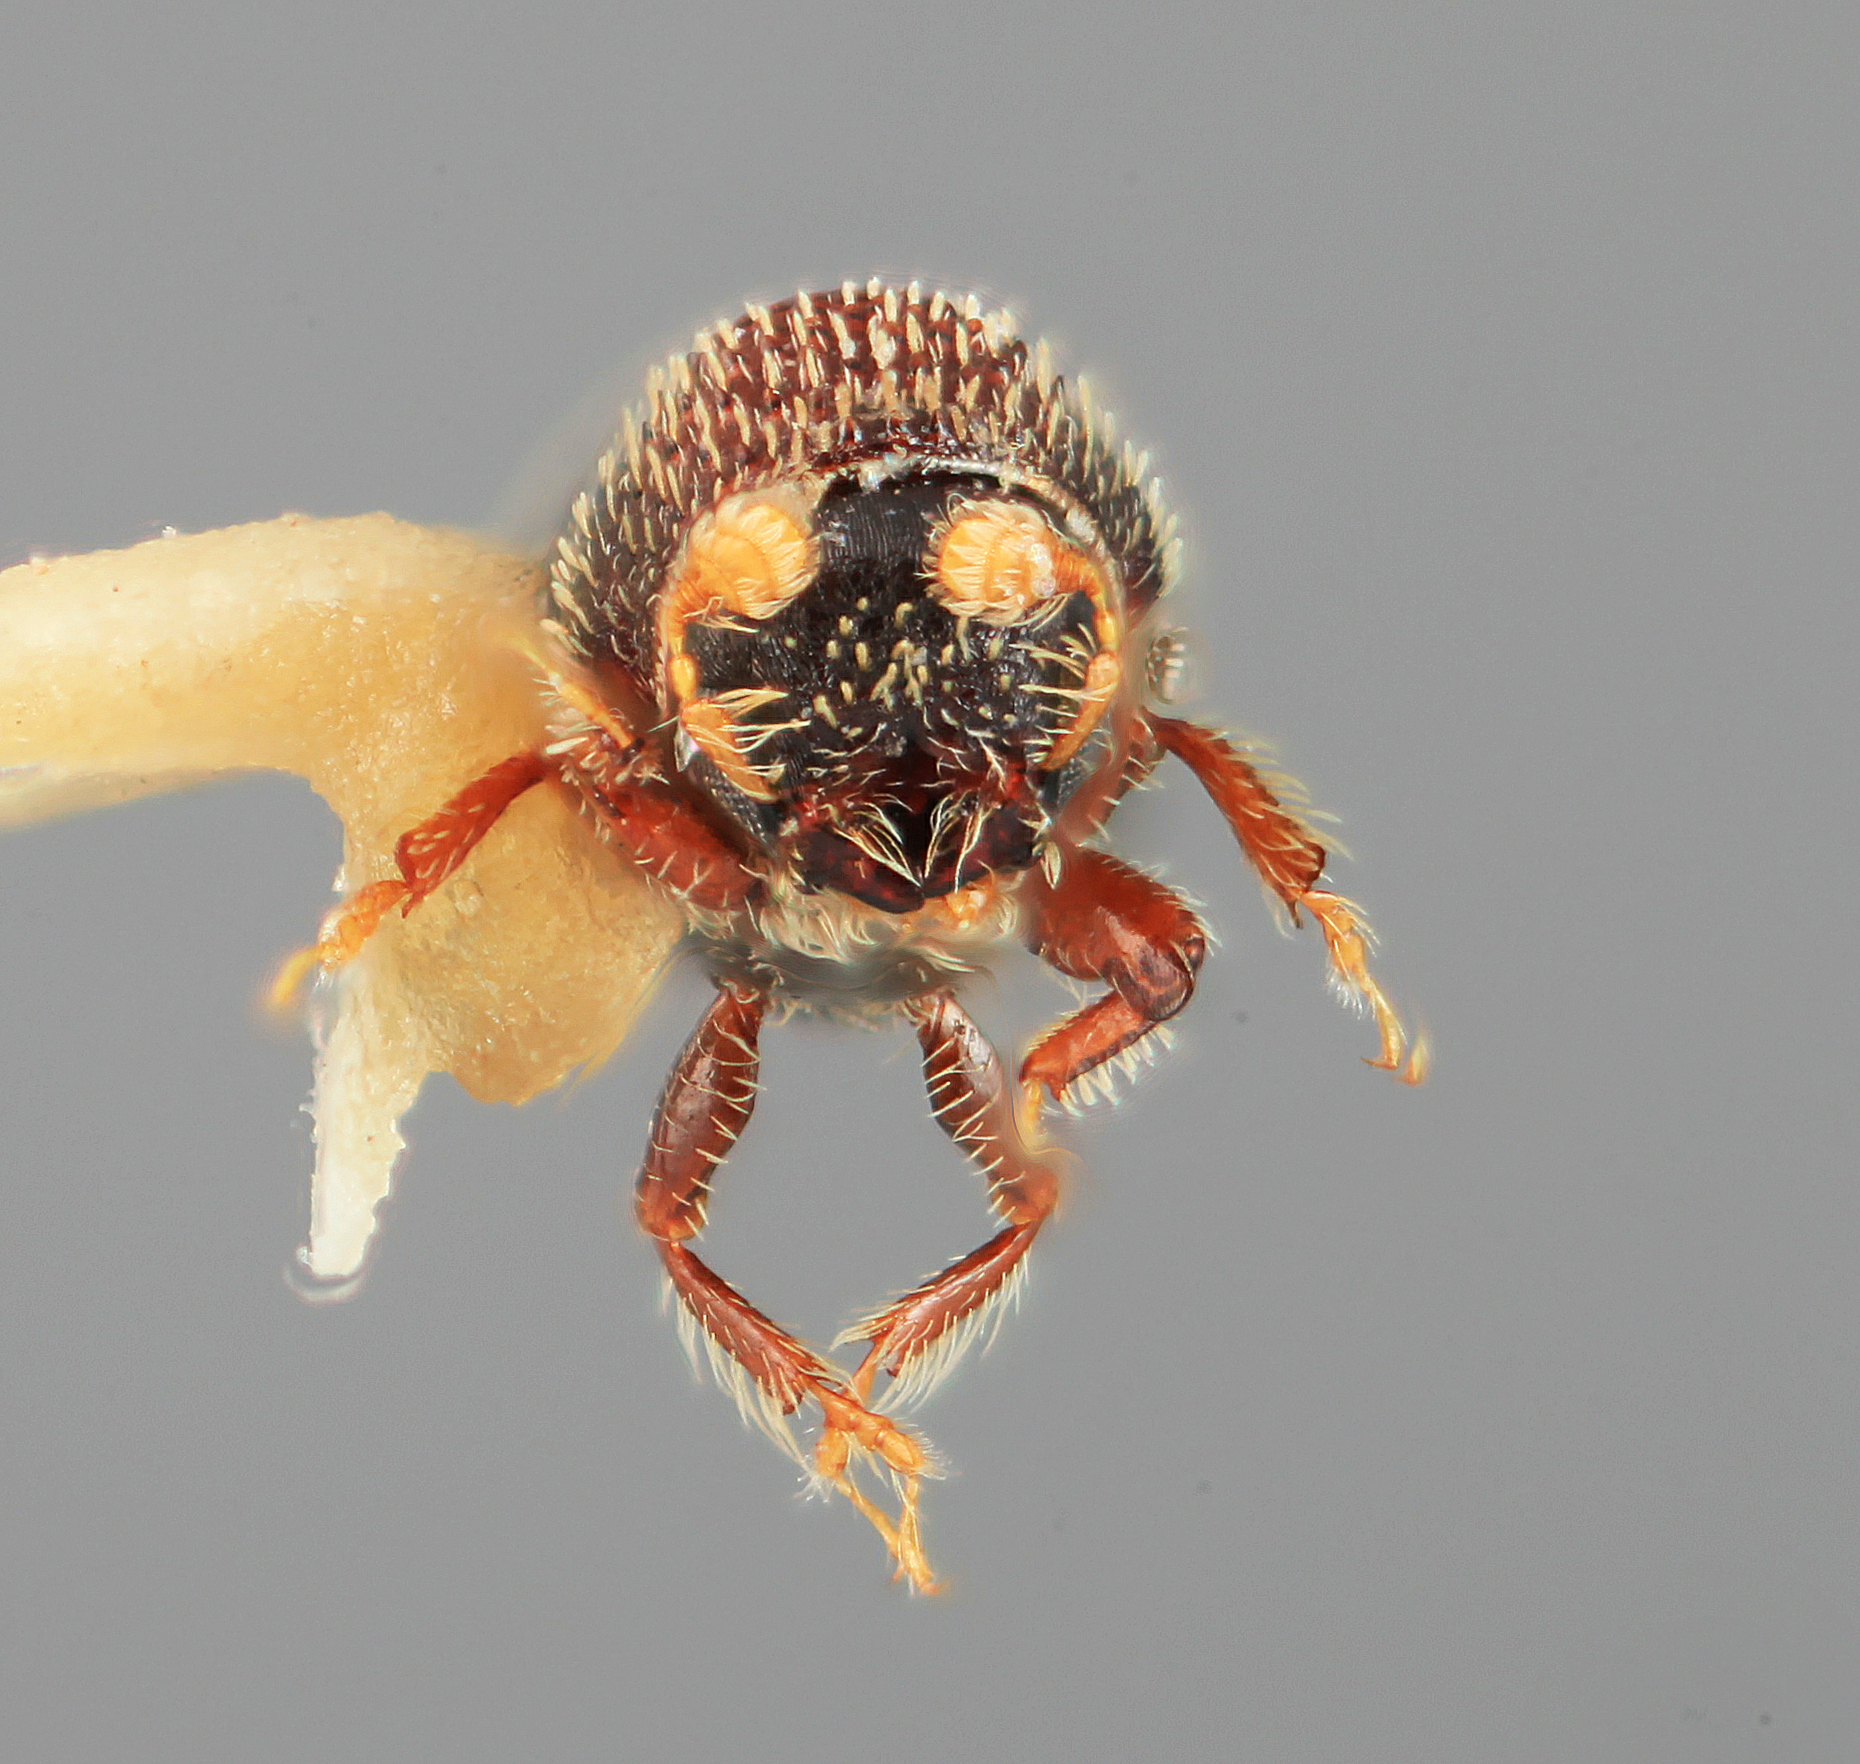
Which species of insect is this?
Thysanoes adonis
